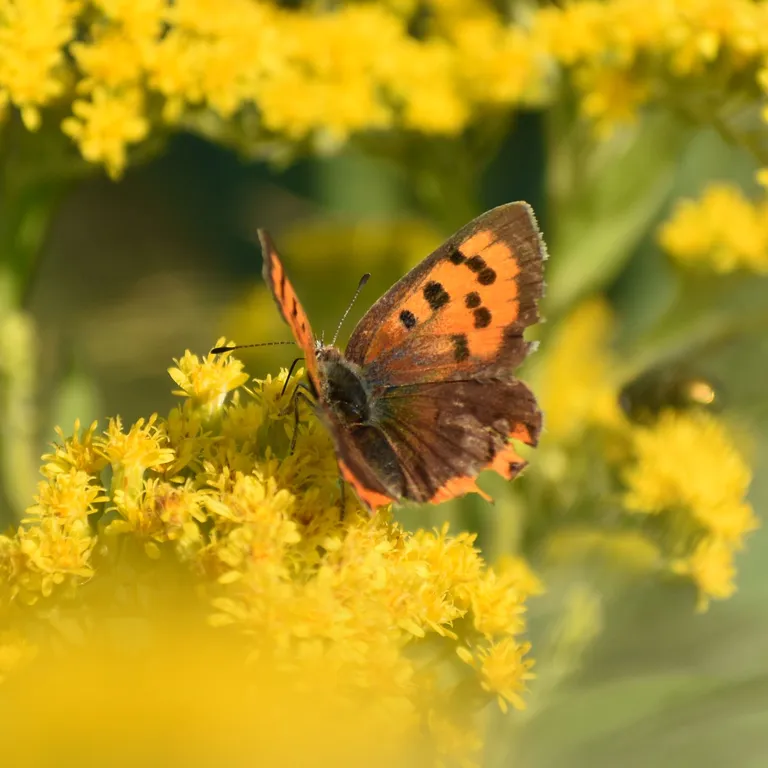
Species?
Lycaena phlaeas
